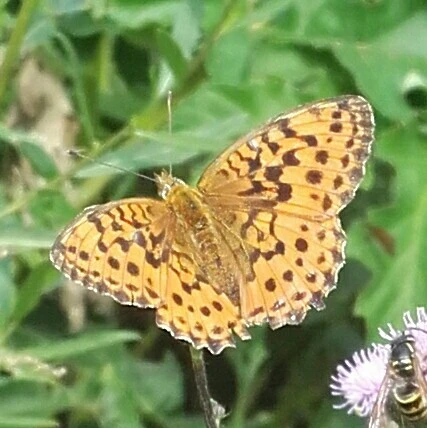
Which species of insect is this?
Brenthis daphne
